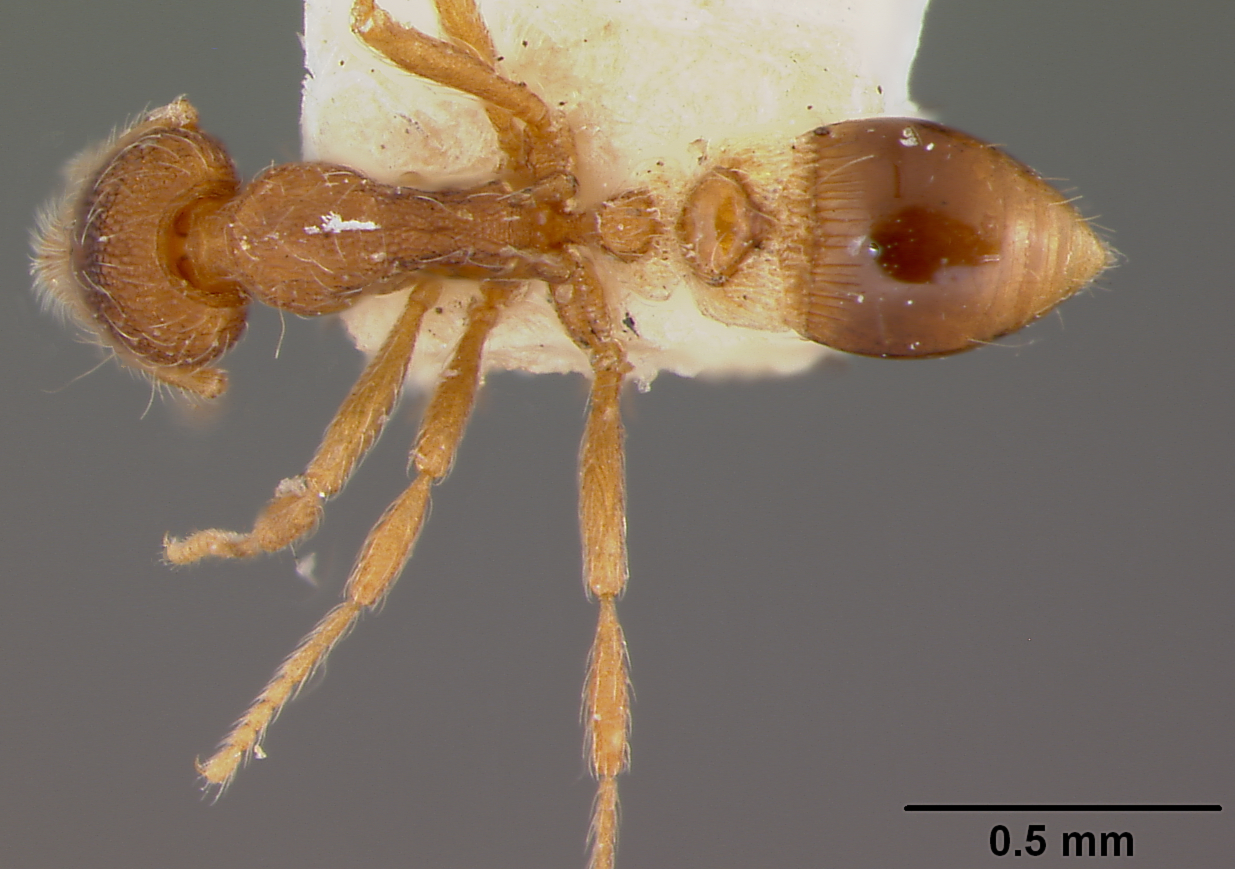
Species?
Strumigenys clypeata
